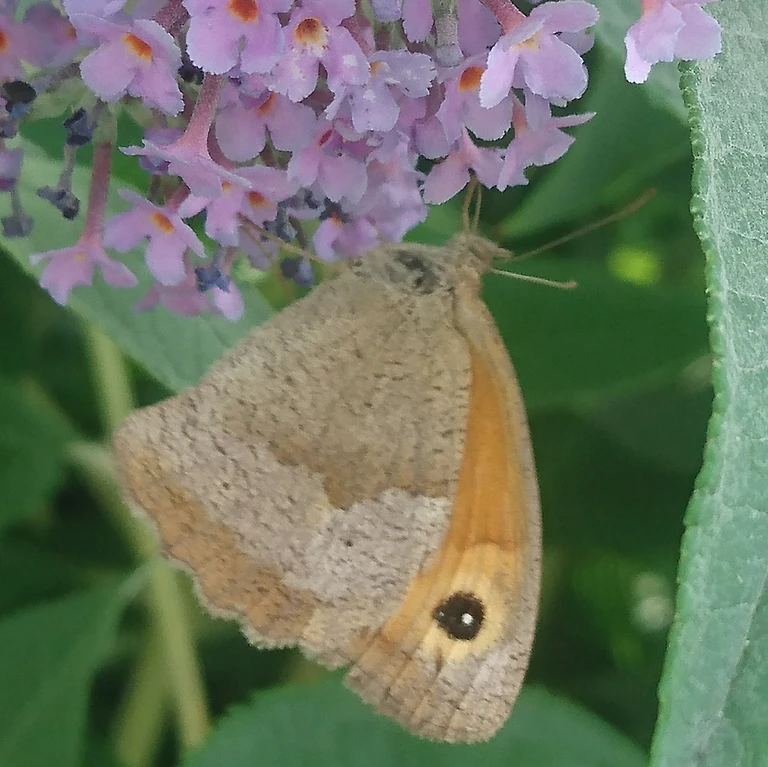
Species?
Maniola jurtina
